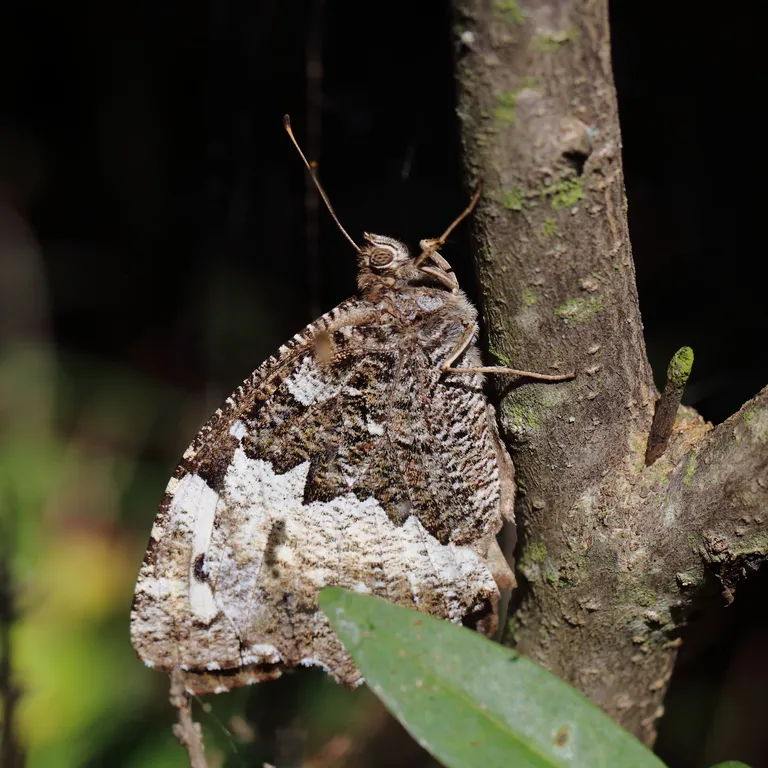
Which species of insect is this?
Brintesia circe
